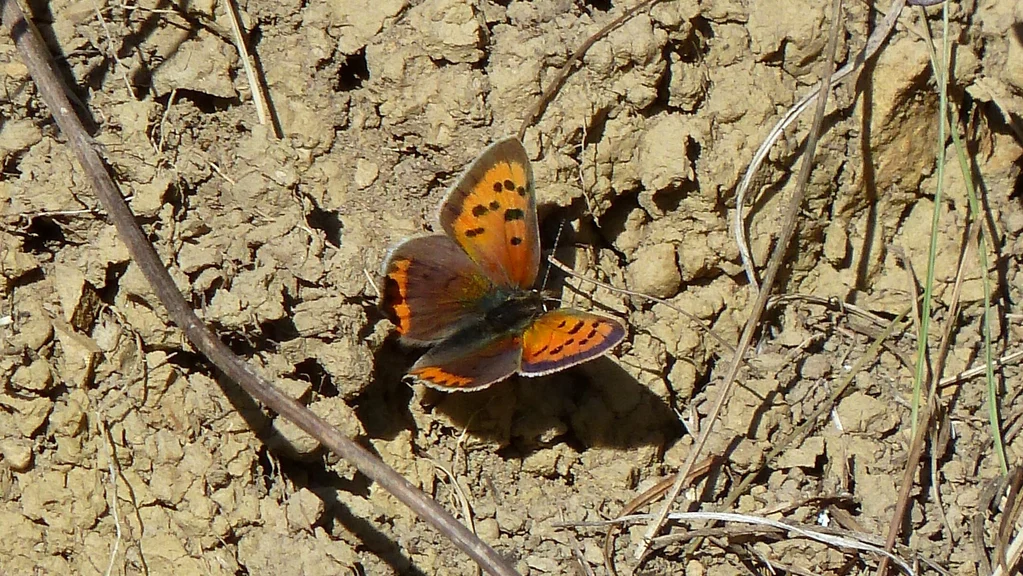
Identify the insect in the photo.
Lycaena phlaeas
